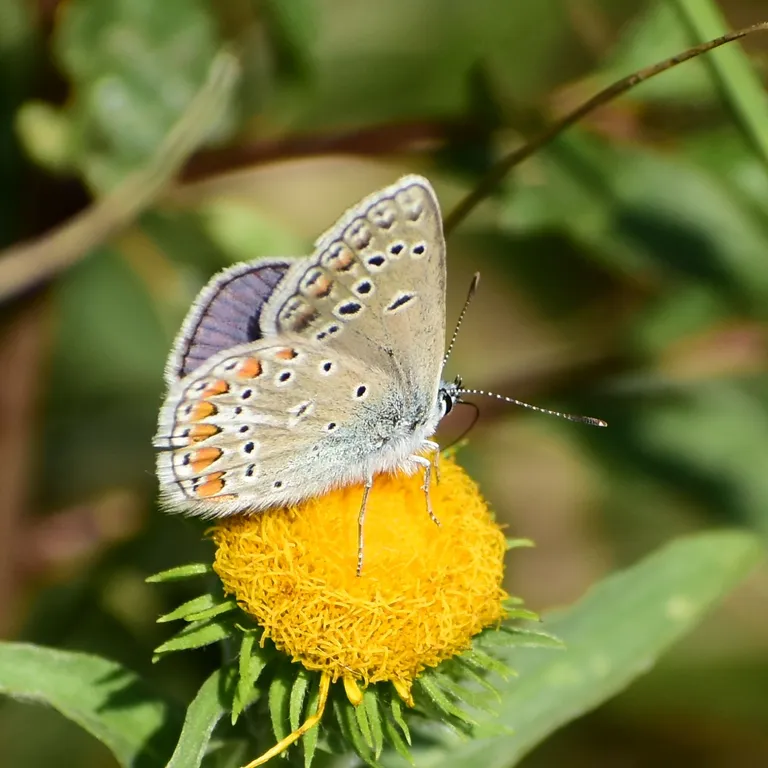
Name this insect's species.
Polyommatus thersites
